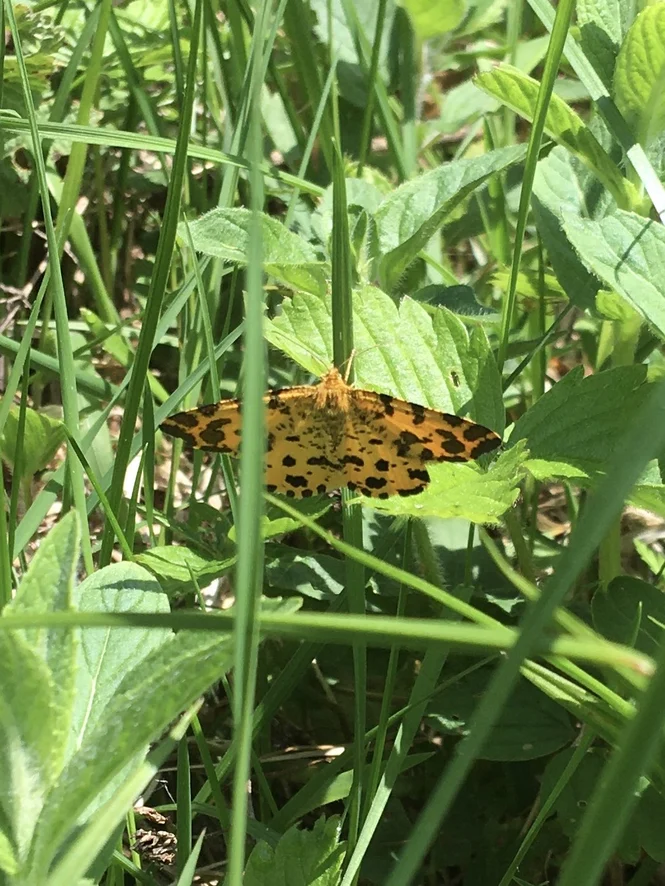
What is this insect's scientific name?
Pseudopanthera macularia
